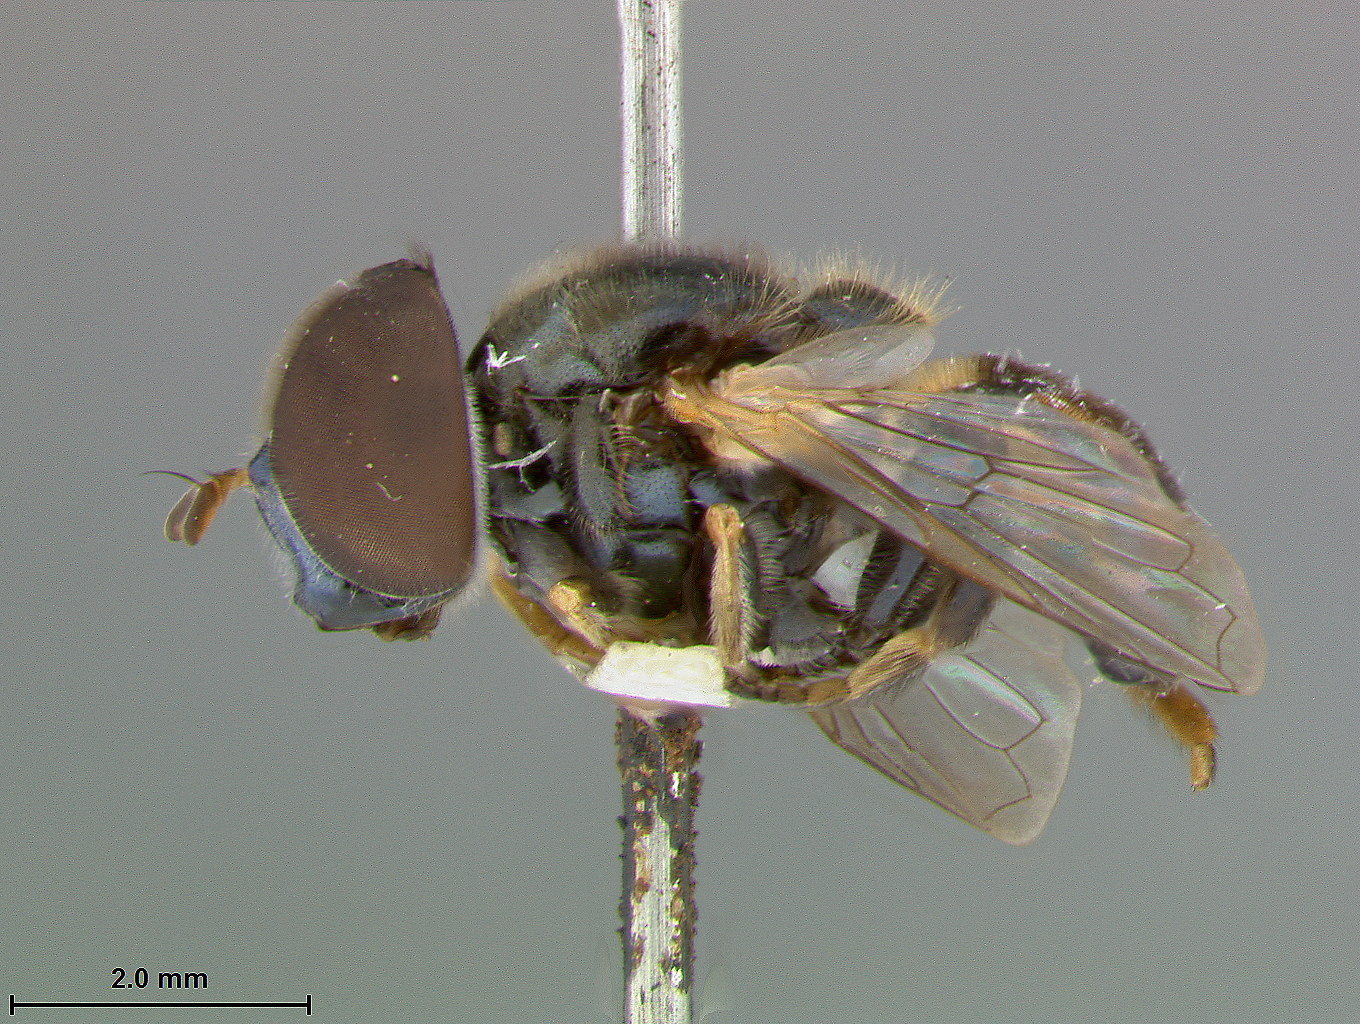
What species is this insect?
Psilota fasciata
